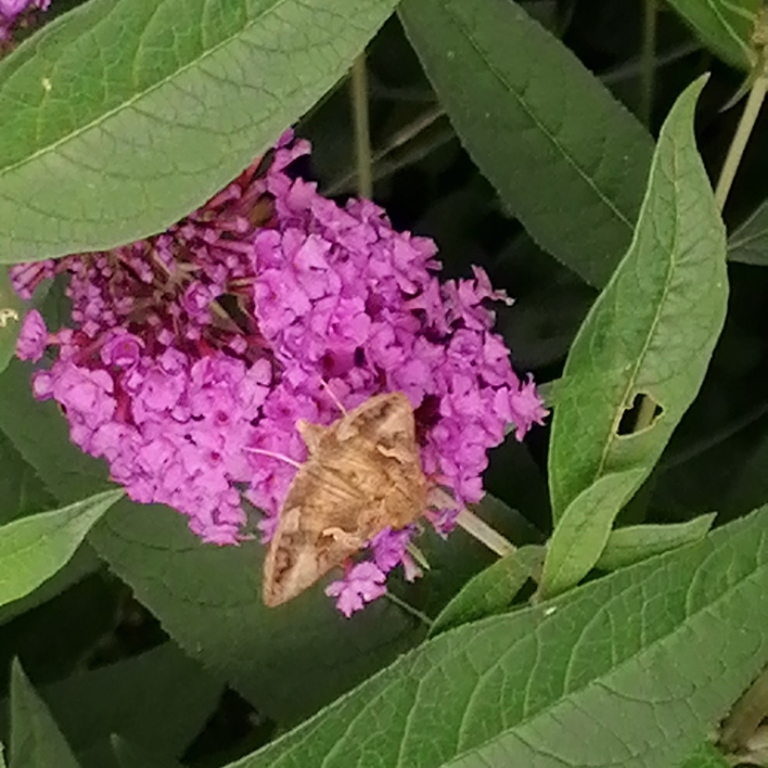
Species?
Autographa gamma
